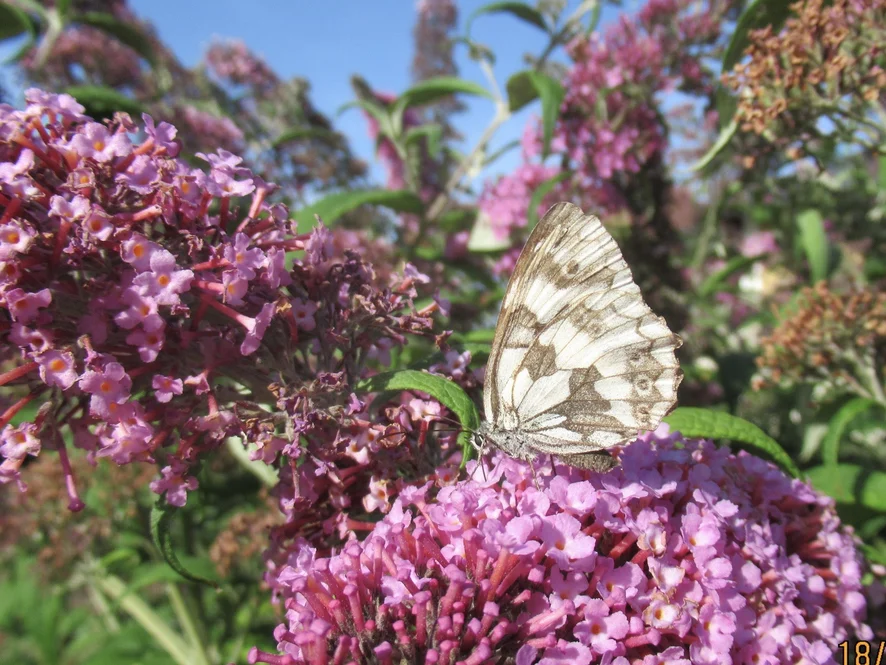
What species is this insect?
Melanargia galathea
